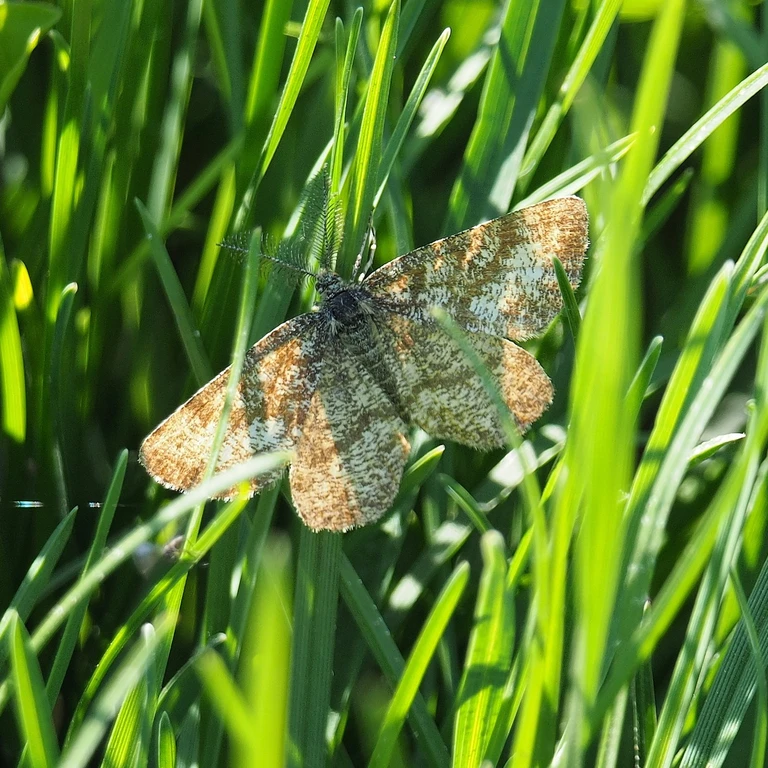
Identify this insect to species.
Ematurga atomaria
